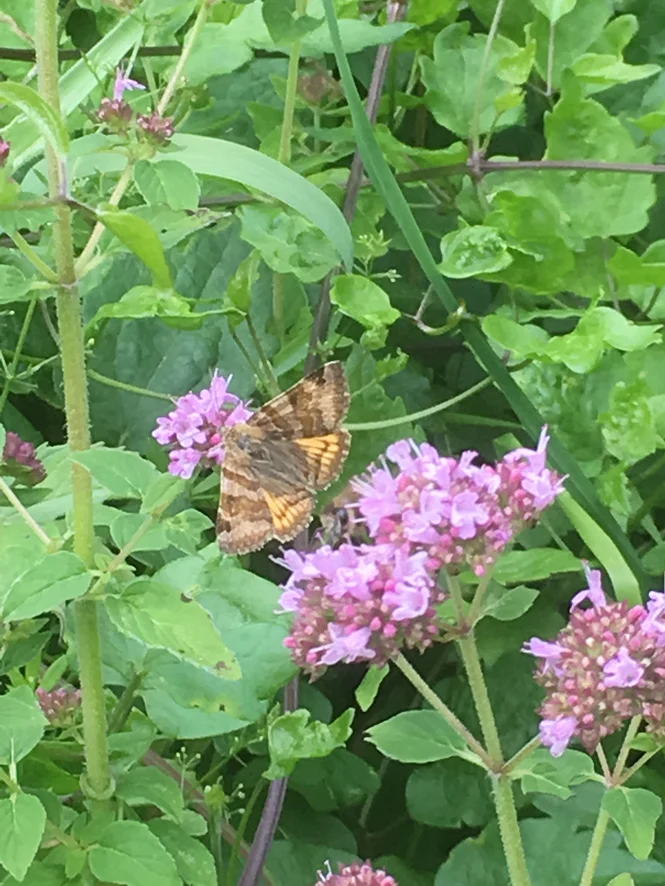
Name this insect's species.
Euclidia glyphica
